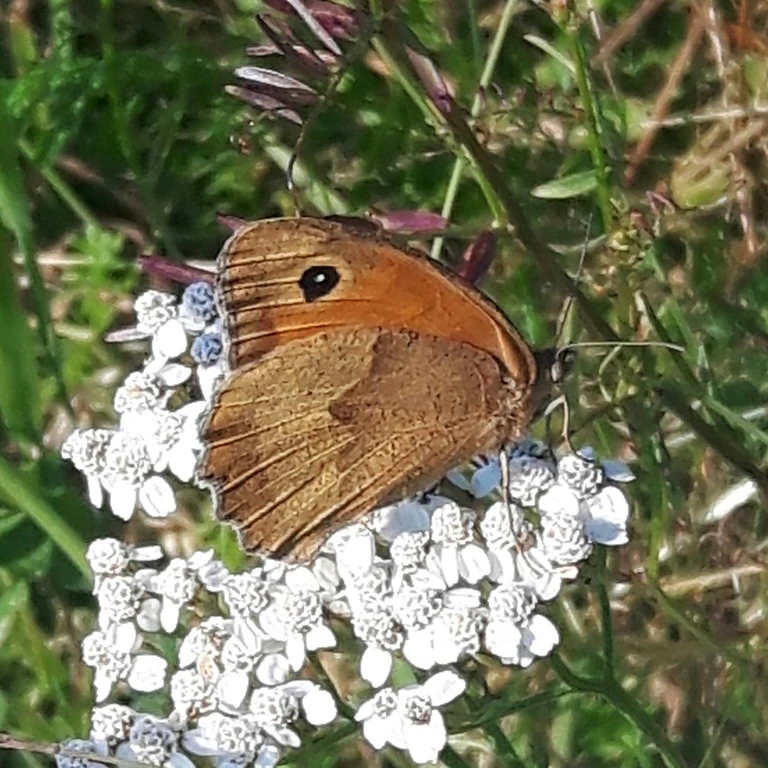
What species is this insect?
Maniola jurtina
